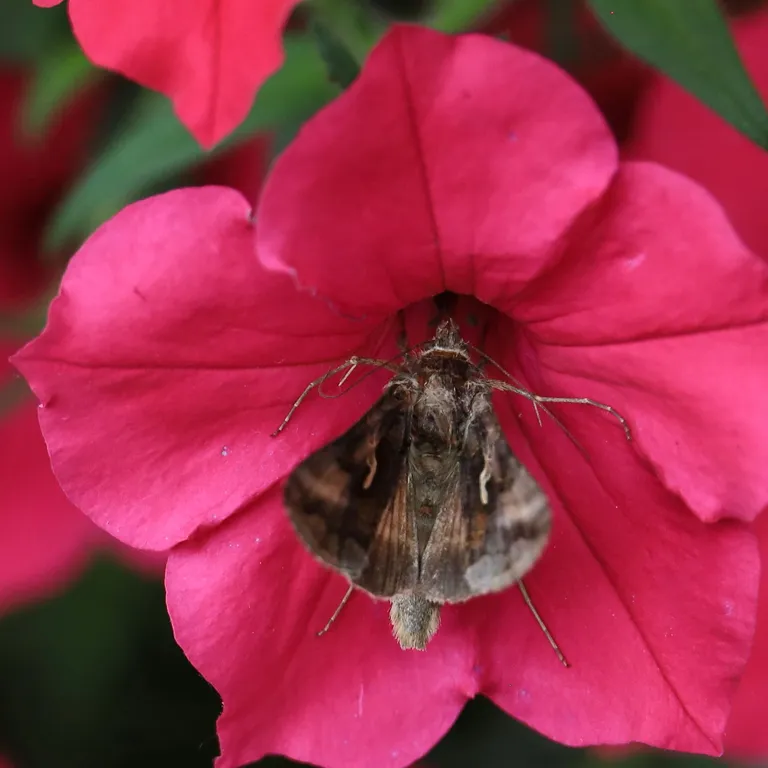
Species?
Autographa gamma
